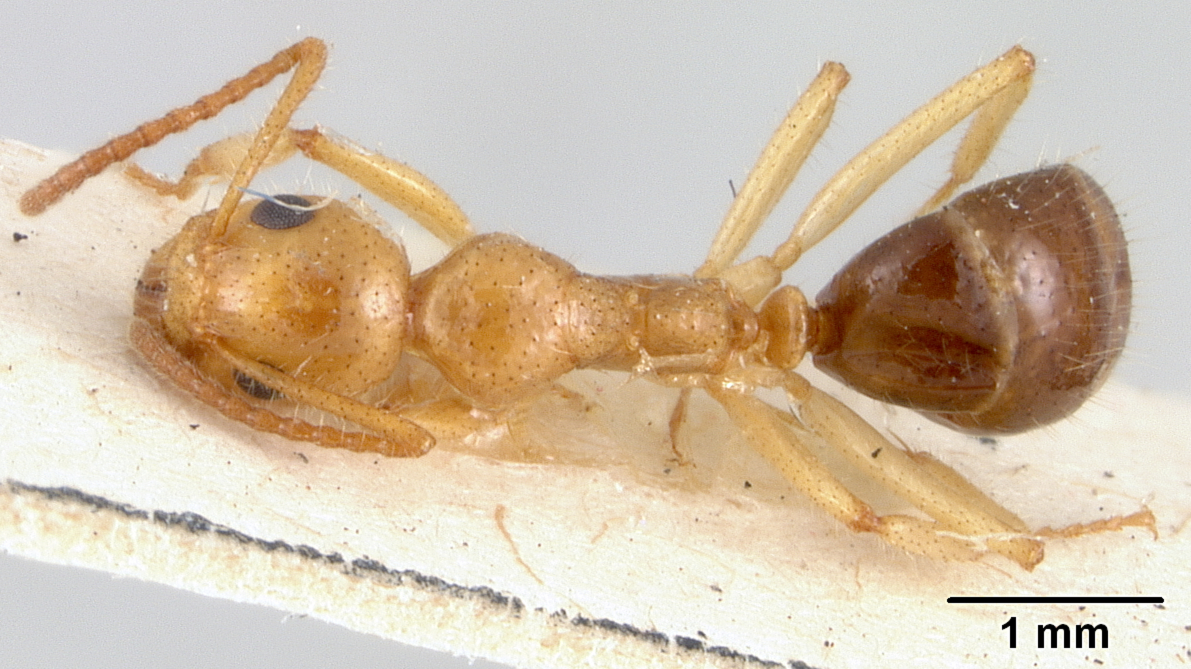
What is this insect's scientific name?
Dolichoderus tricolor
